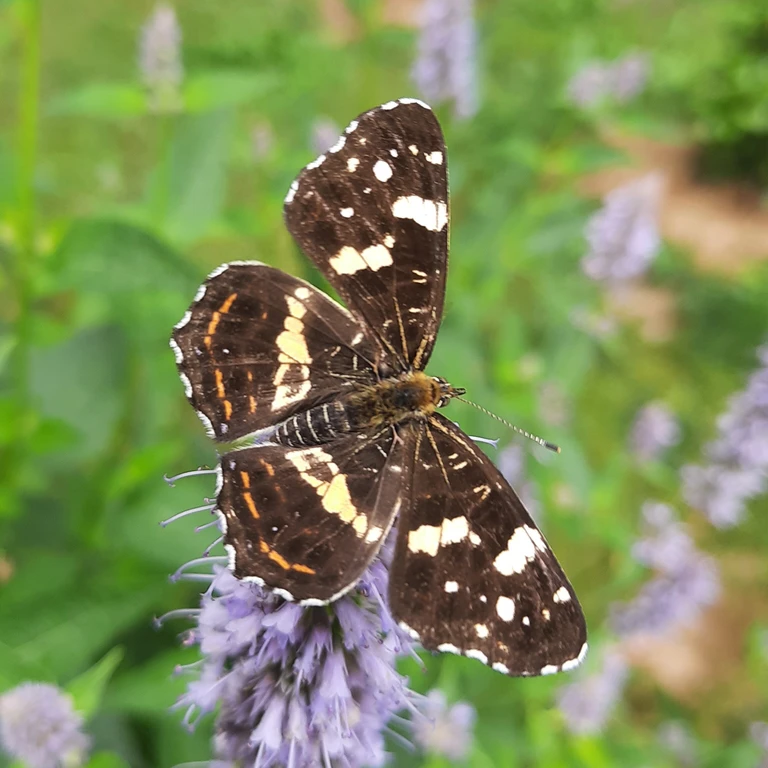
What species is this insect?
Araschnia levana
